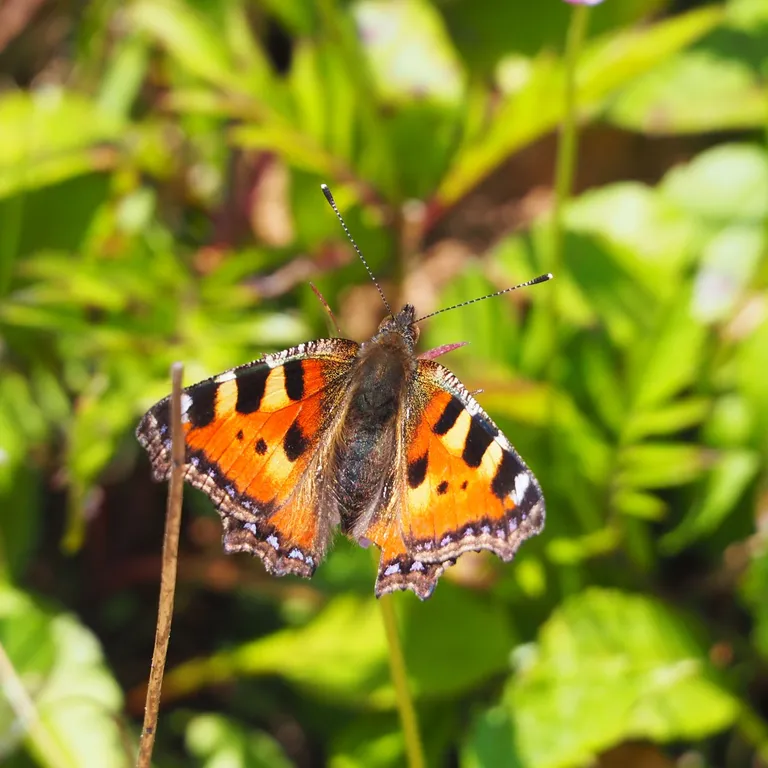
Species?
Aglais urticae
